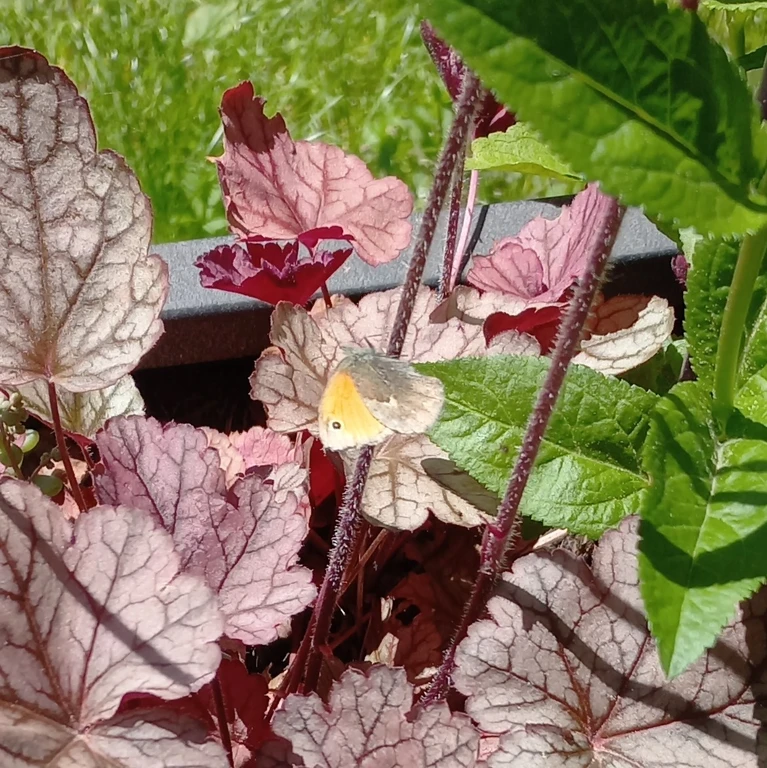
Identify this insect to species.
Coenonympha pamphilus
